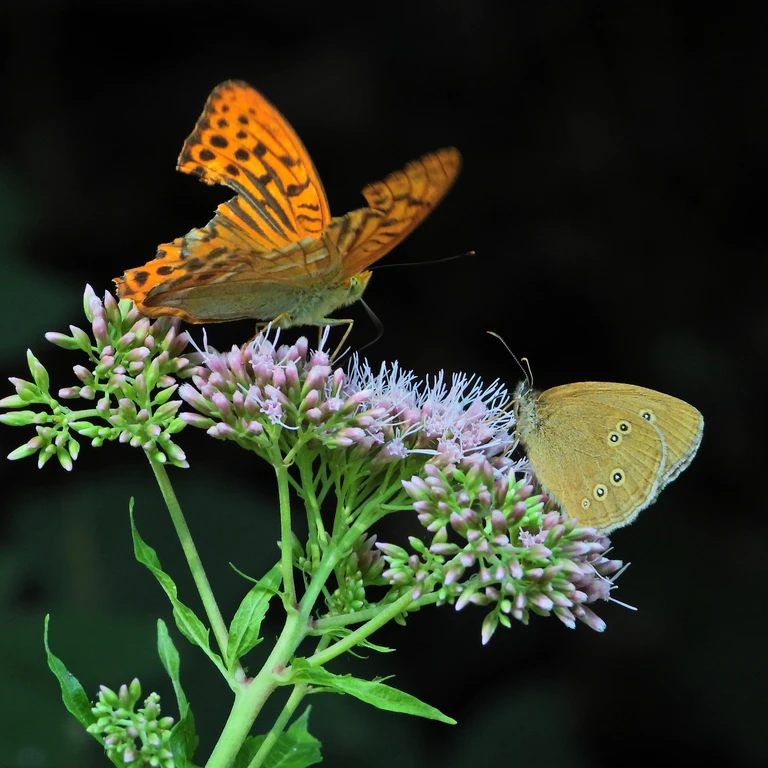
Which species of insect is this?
Argynnis paphia
